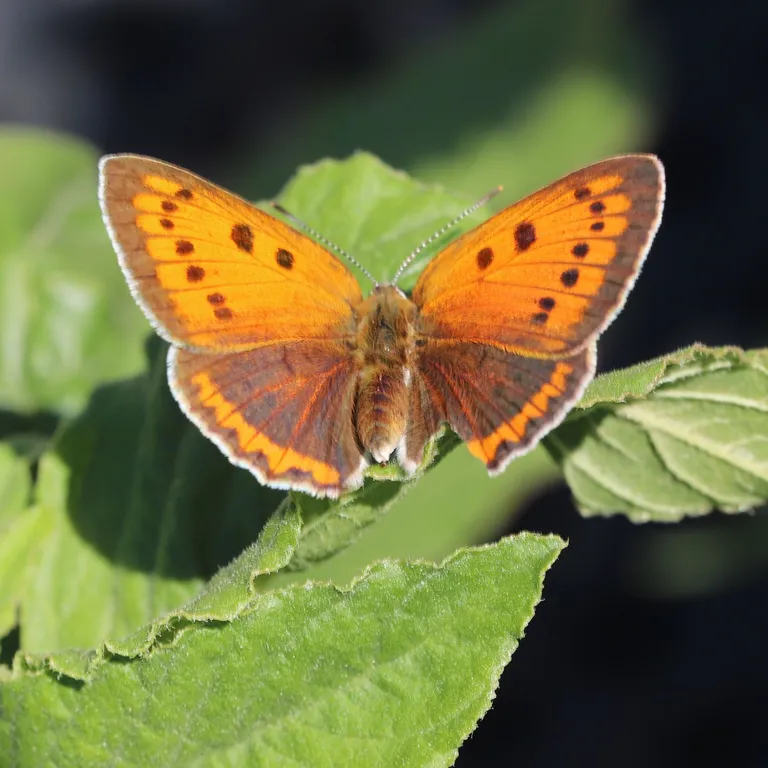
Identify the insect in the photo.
Lycaena dispar
